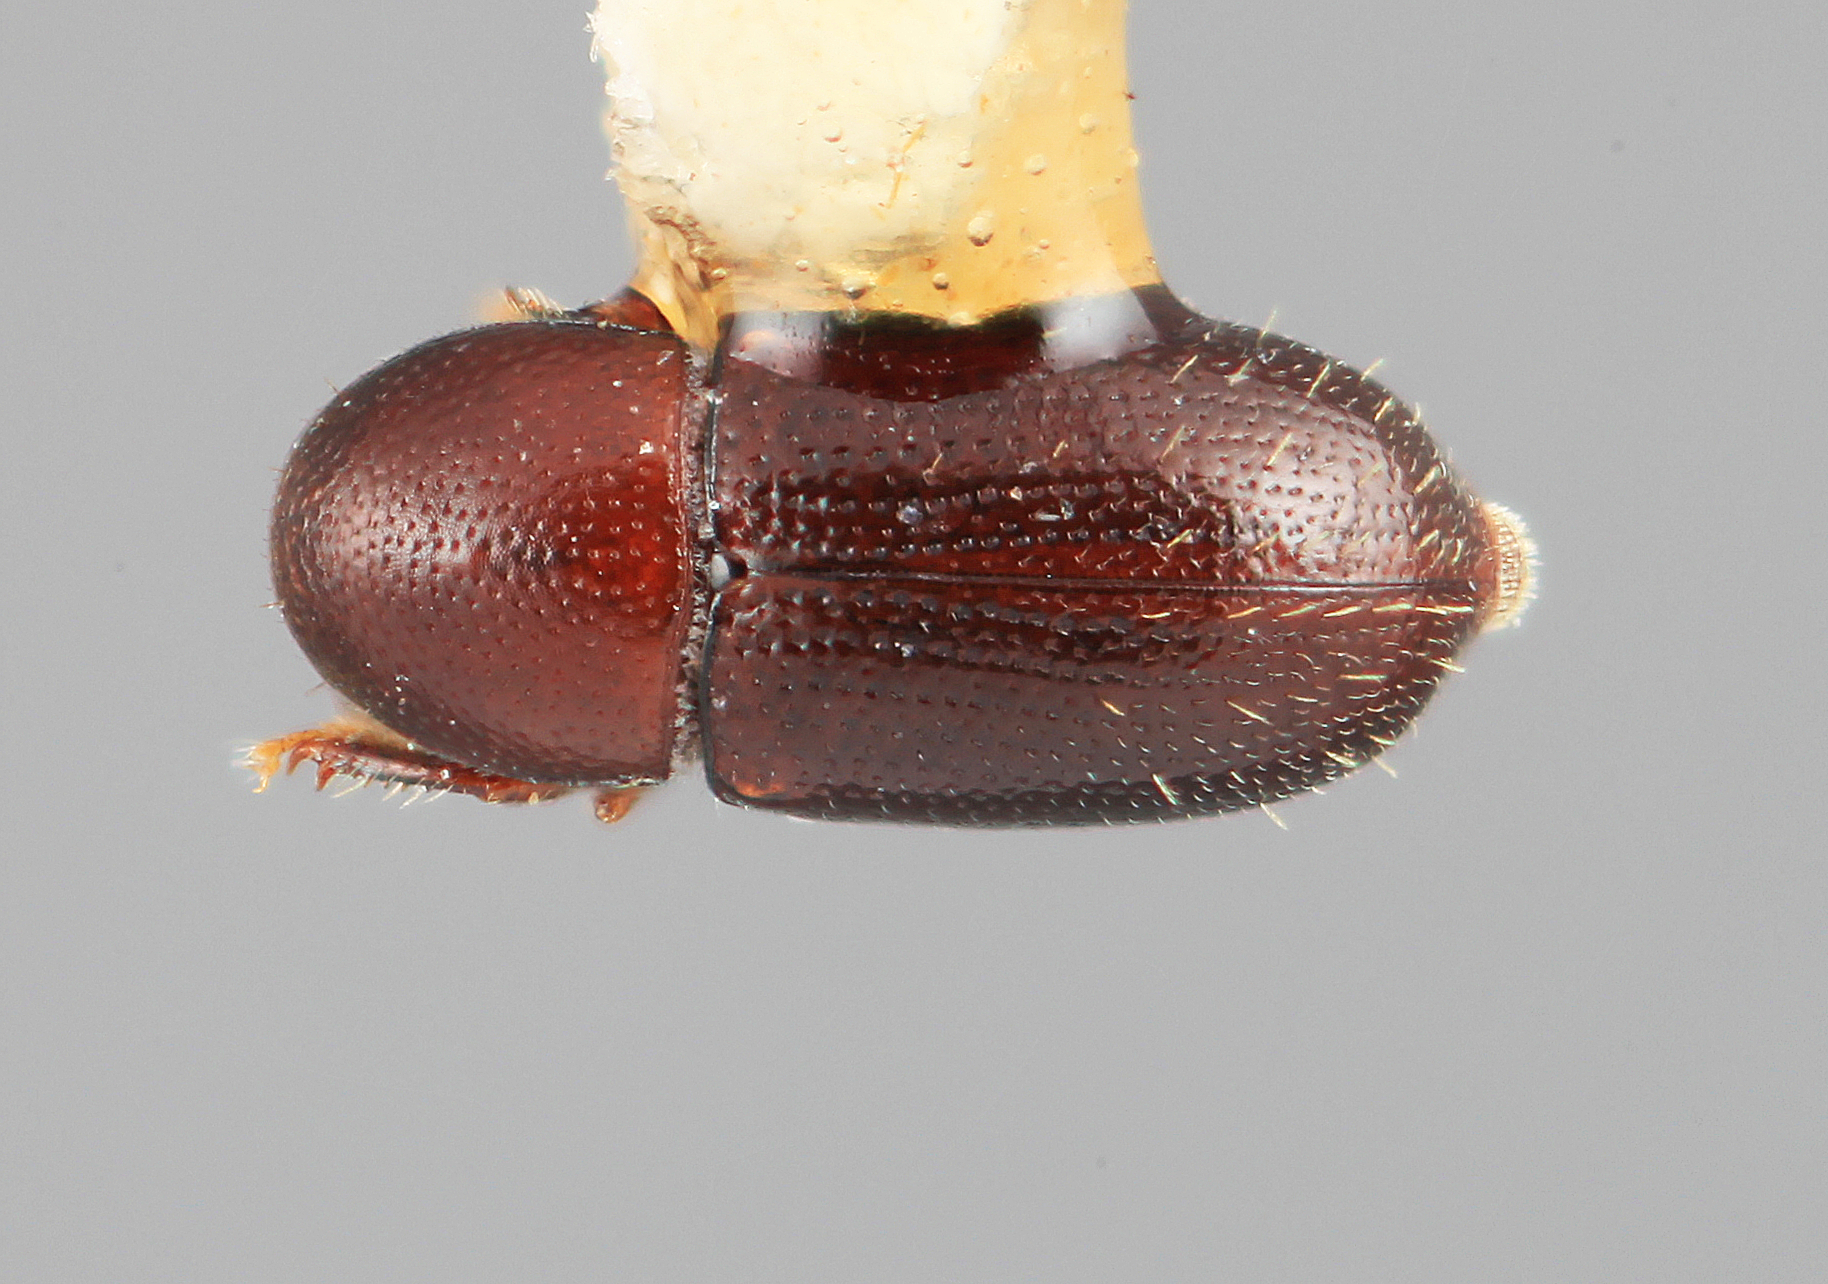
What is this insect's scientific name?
Scolytodes venustulus
